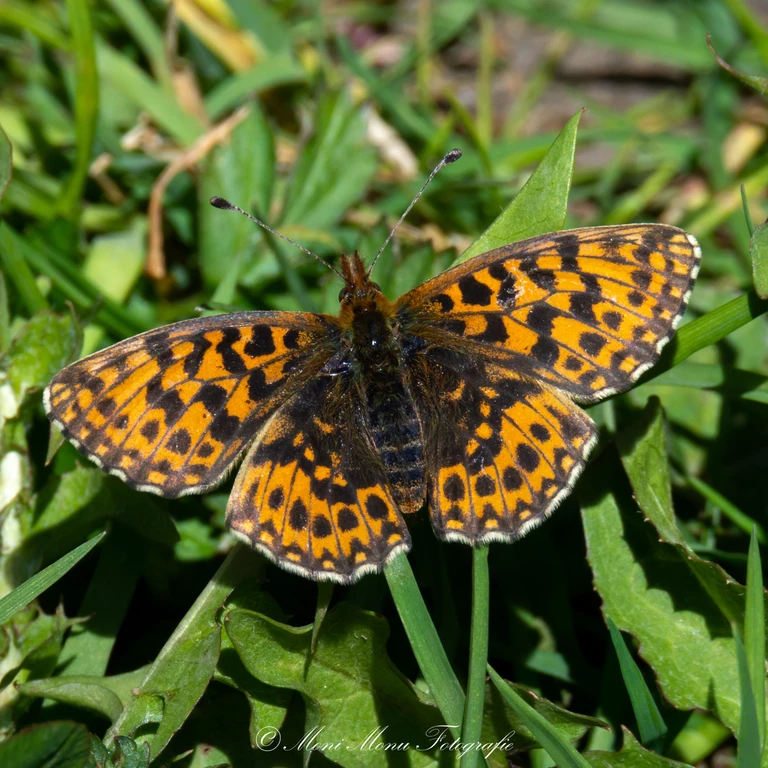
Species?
Boloria dia
